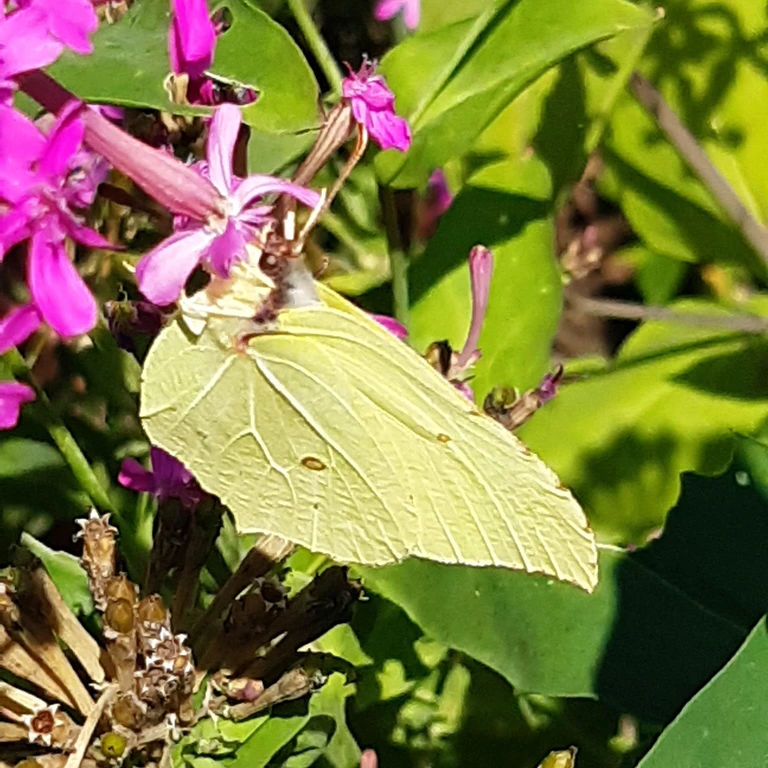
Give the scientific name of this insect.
Gonepteryx rhamni
